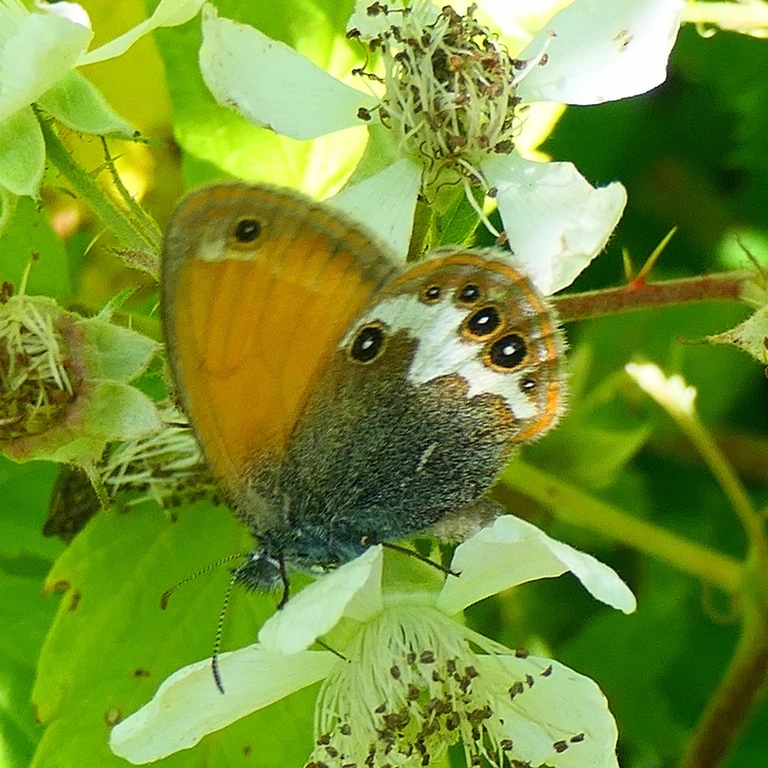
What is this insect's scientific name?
Coenonympha arcania
